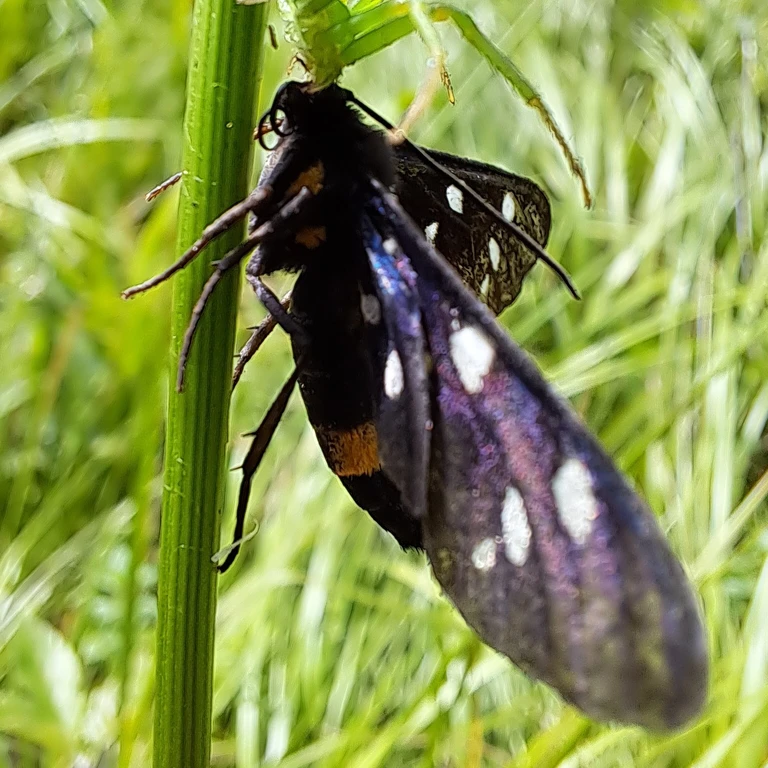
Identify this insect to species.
Amata phegea
